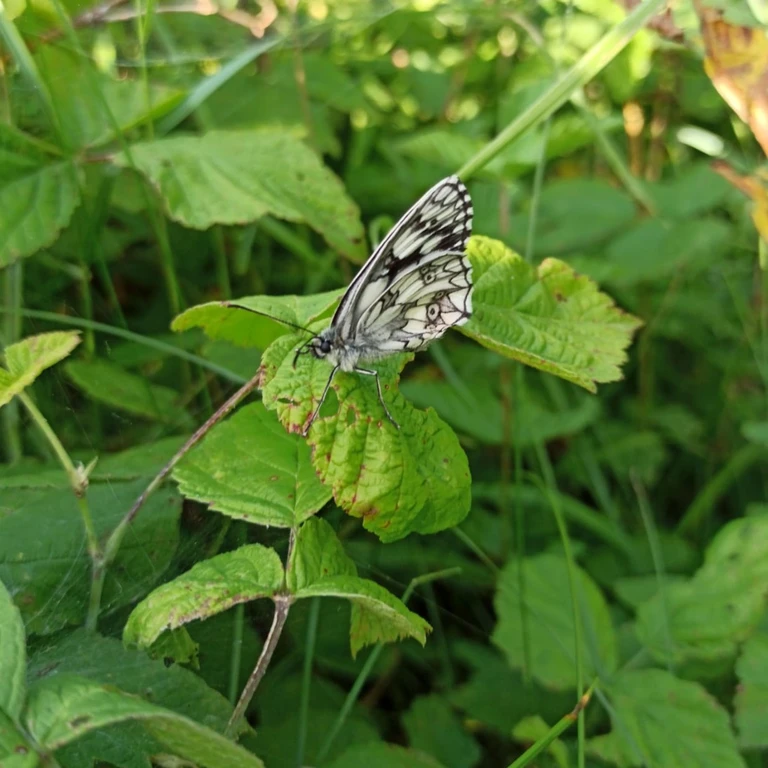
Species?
Melanargia galathea
